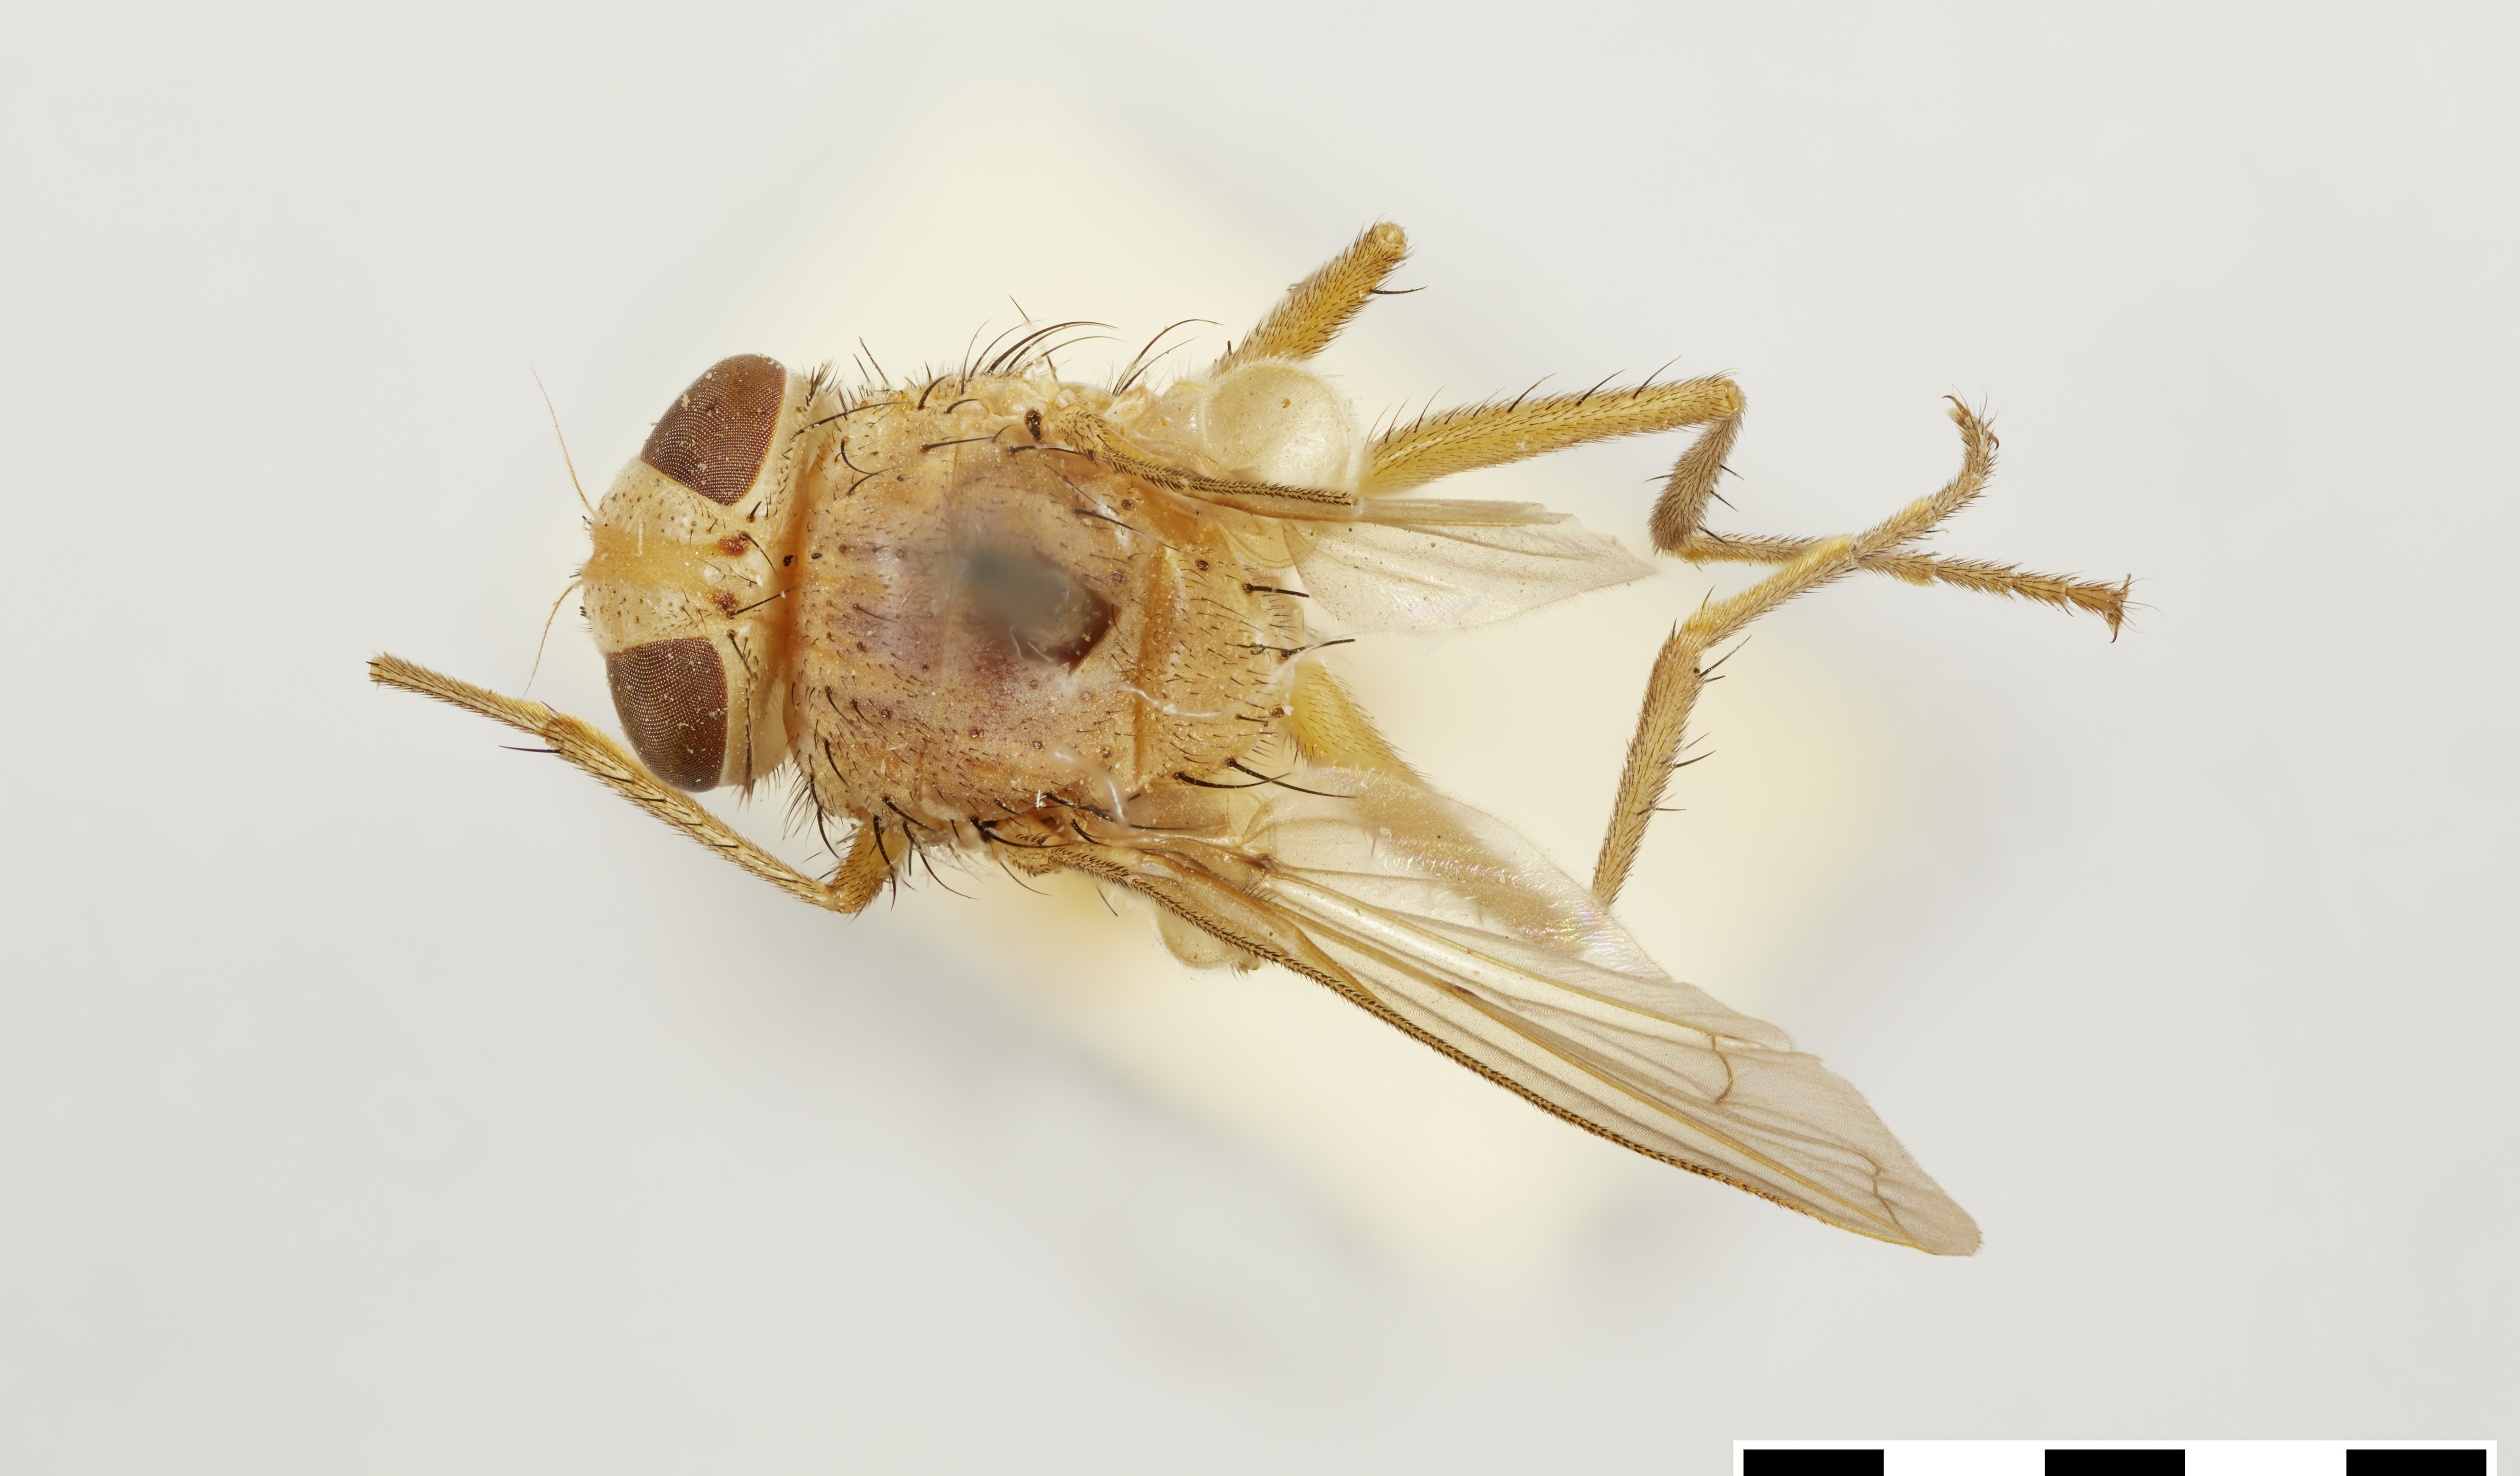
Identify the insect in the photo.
Phasiopteryx australis
